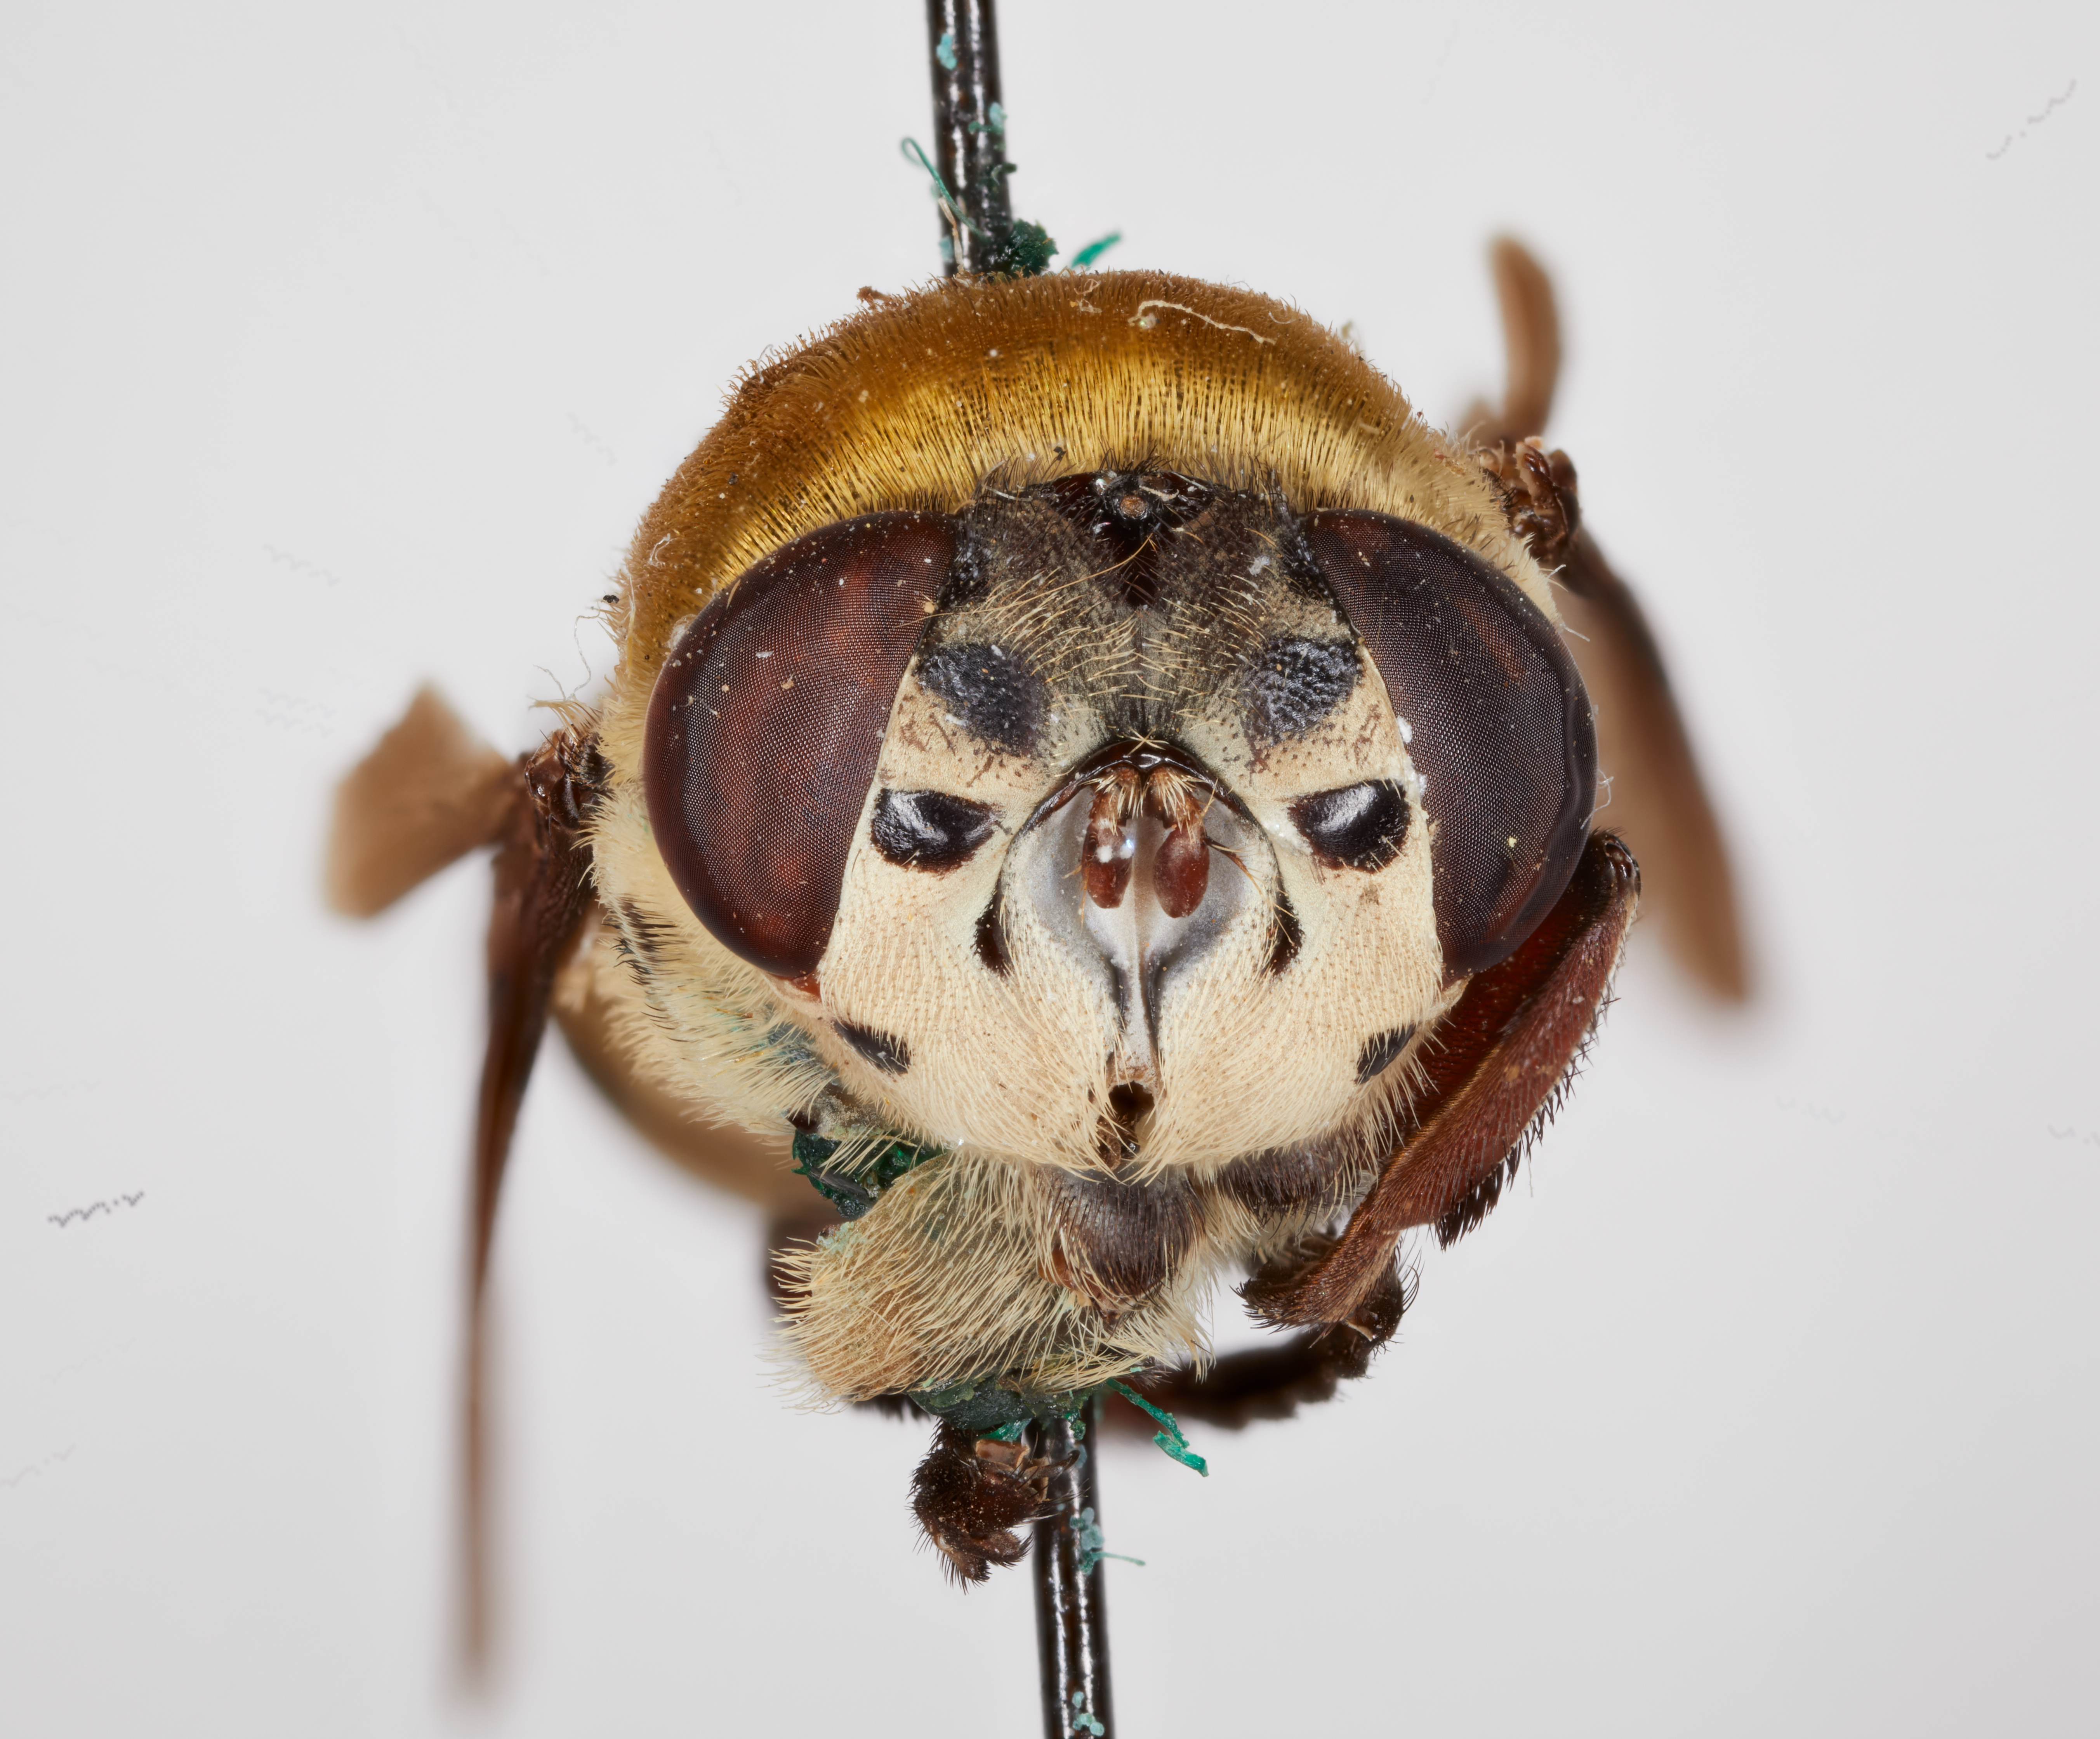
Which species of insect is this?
Cuterebra cometes
